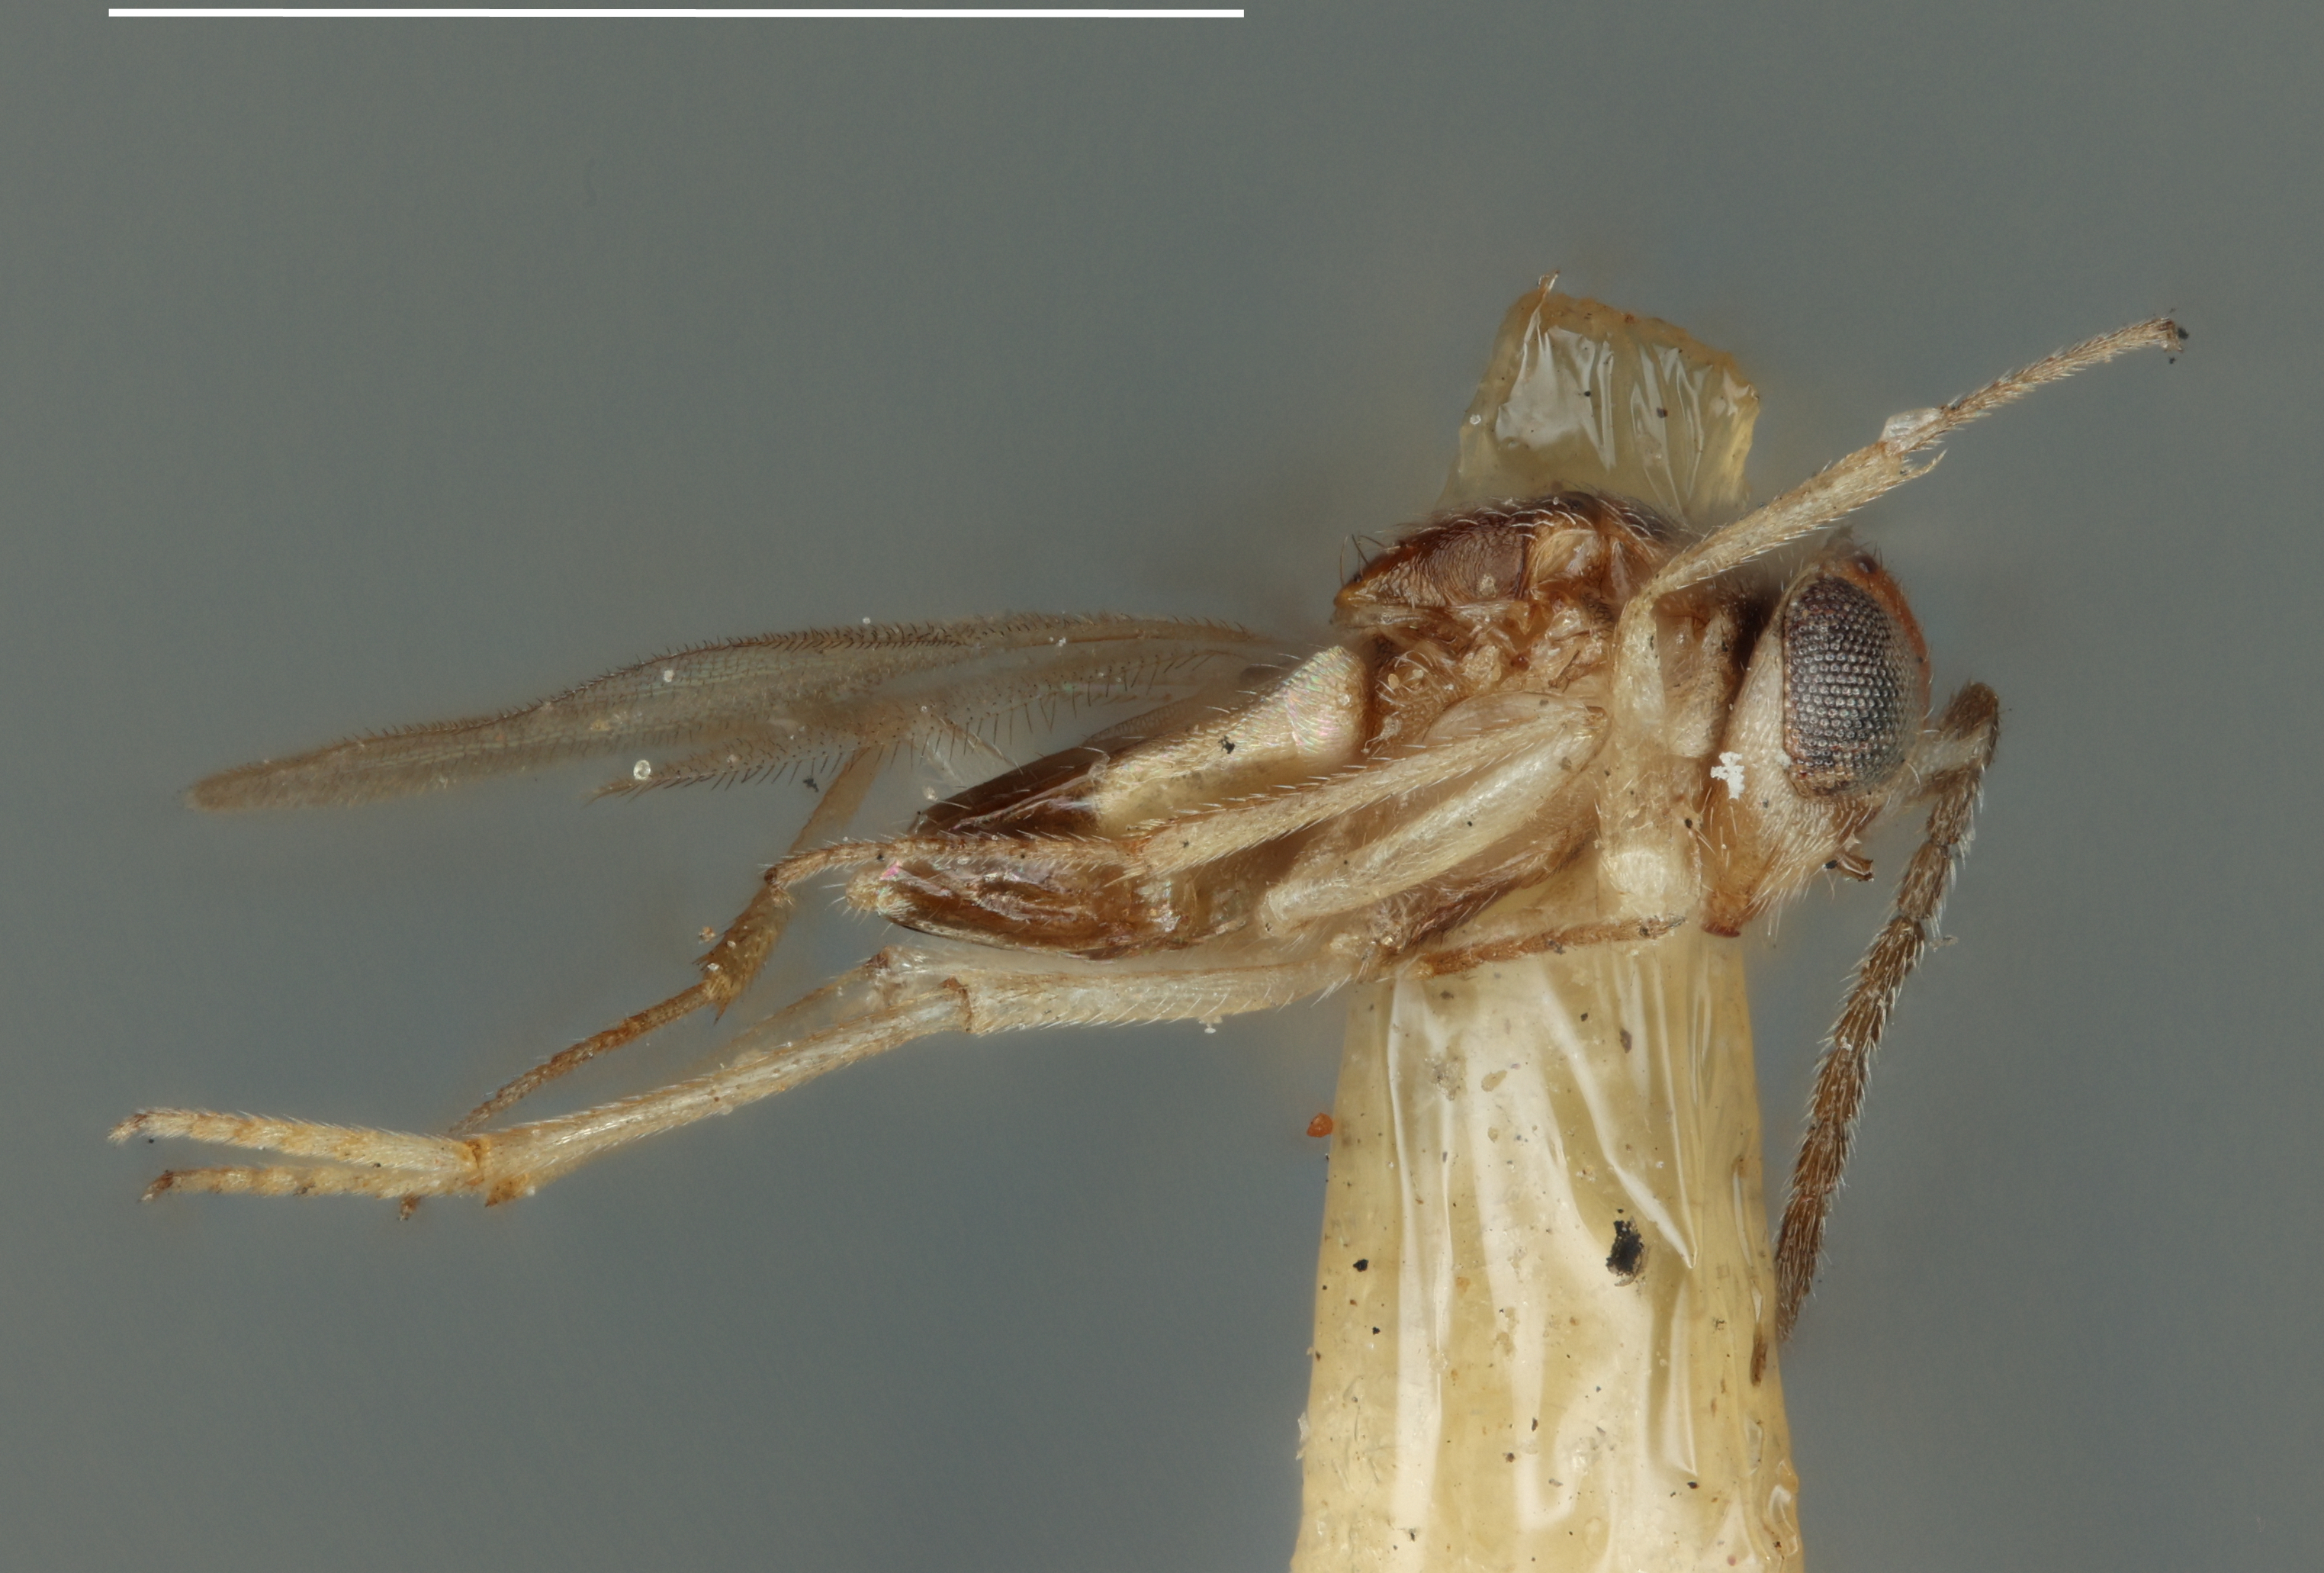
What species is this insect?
Tanaomastix claripennis
